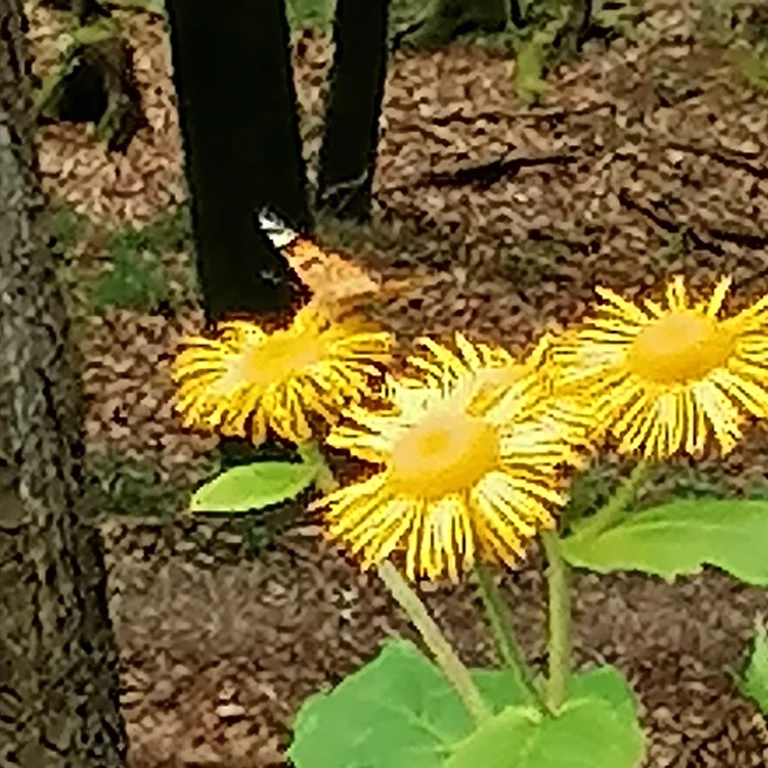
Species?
Vanessa cardui
